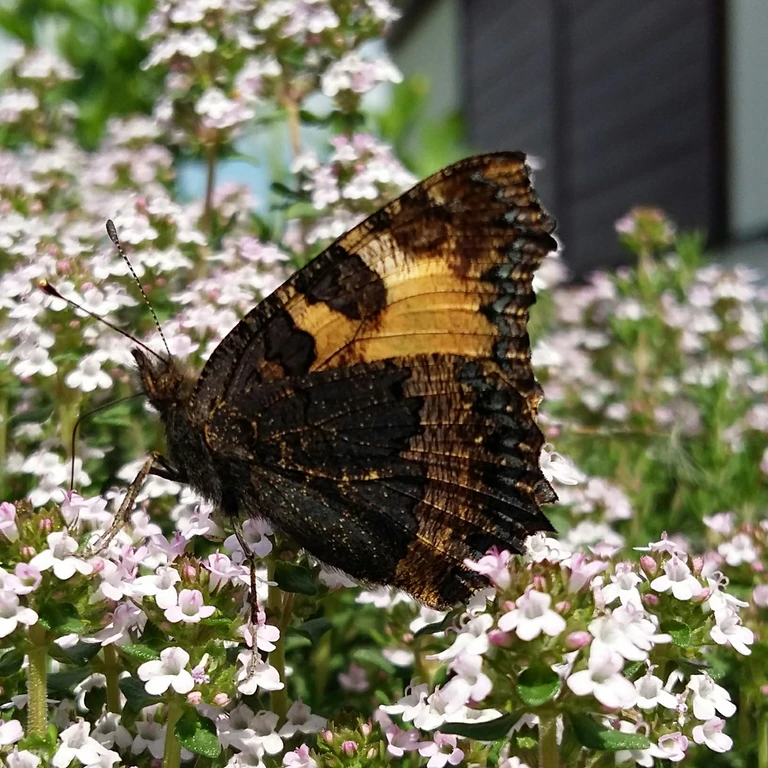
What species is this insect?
Aglais urticae
